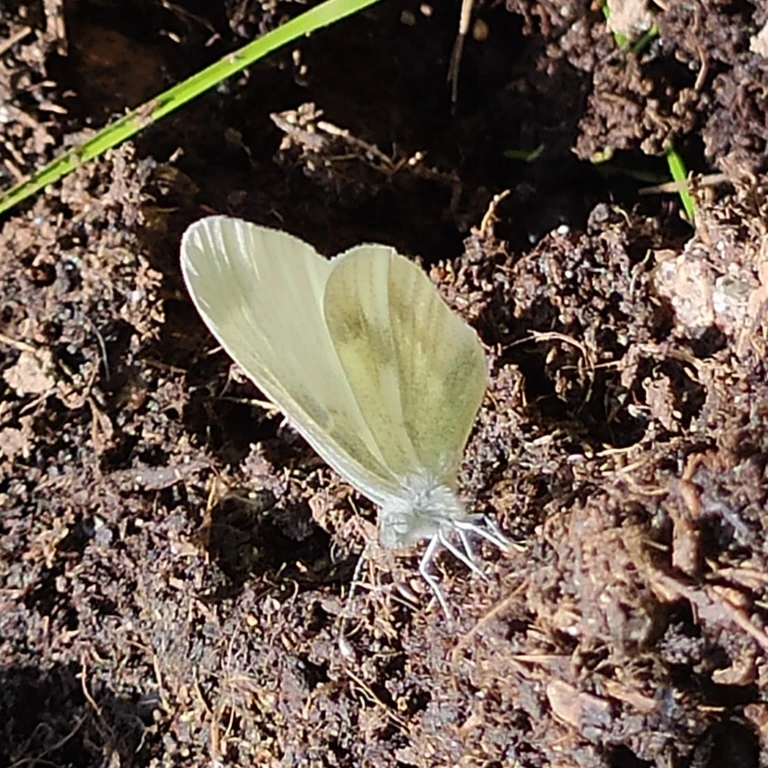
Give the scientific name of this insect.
Leptidea sinapis/juvernica
